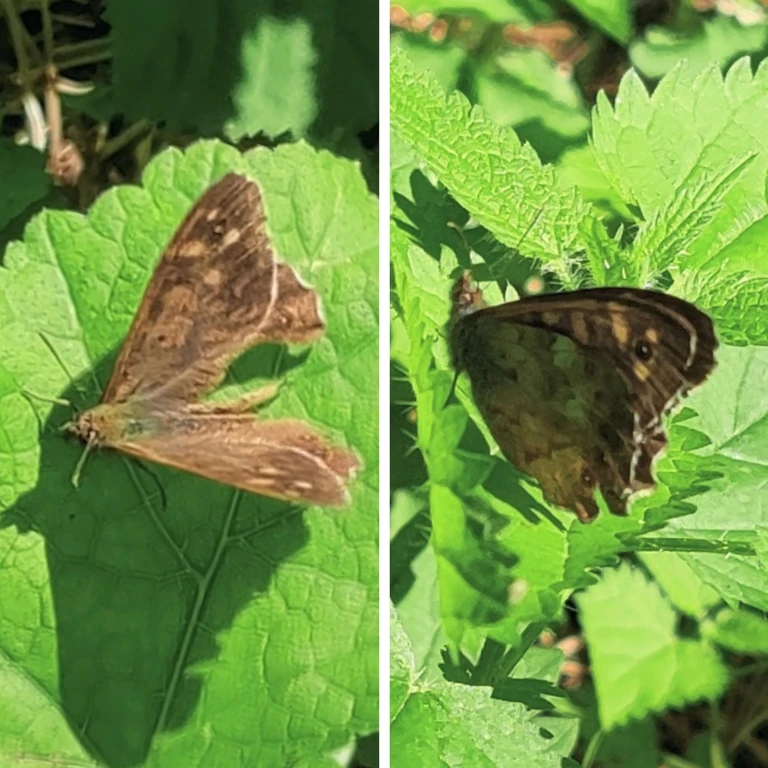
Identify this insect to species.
Pararge aegeria
